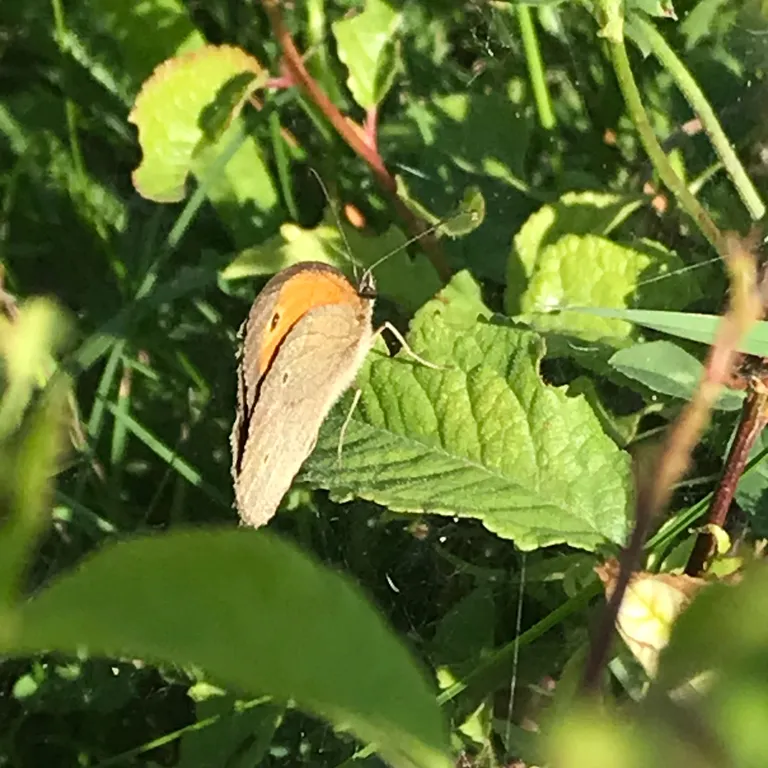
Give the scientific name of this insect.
Maniola jurtina
